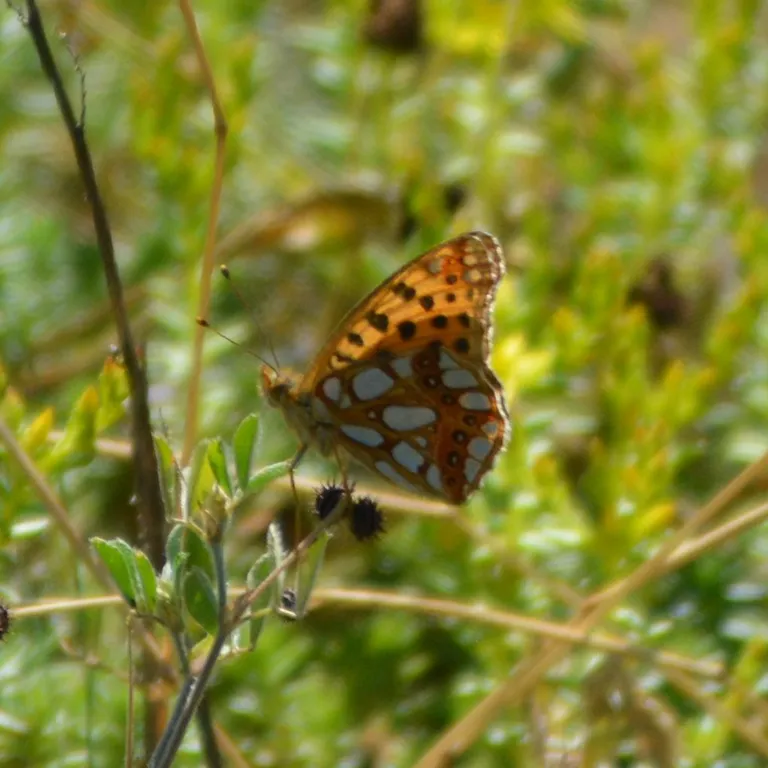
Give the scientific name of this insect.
Issoria lathonia
